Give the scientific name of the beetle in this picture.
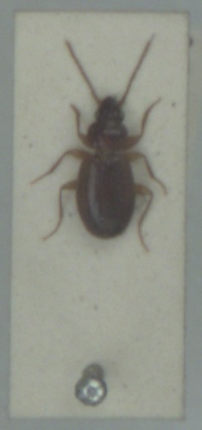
Trechus obtusus
